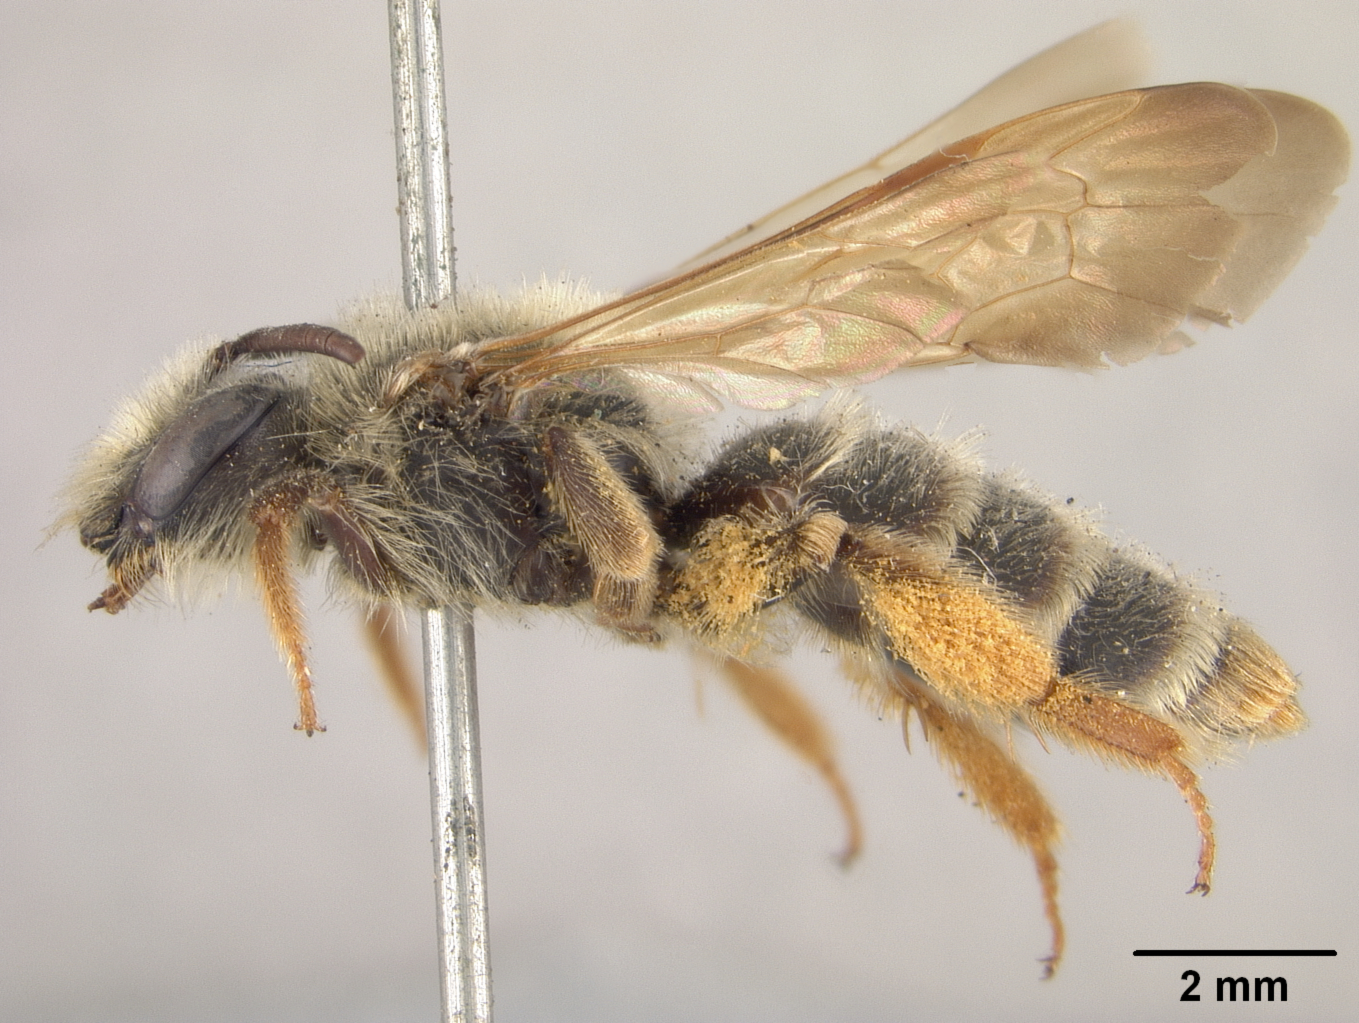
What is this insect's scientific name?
Andrena astragali
